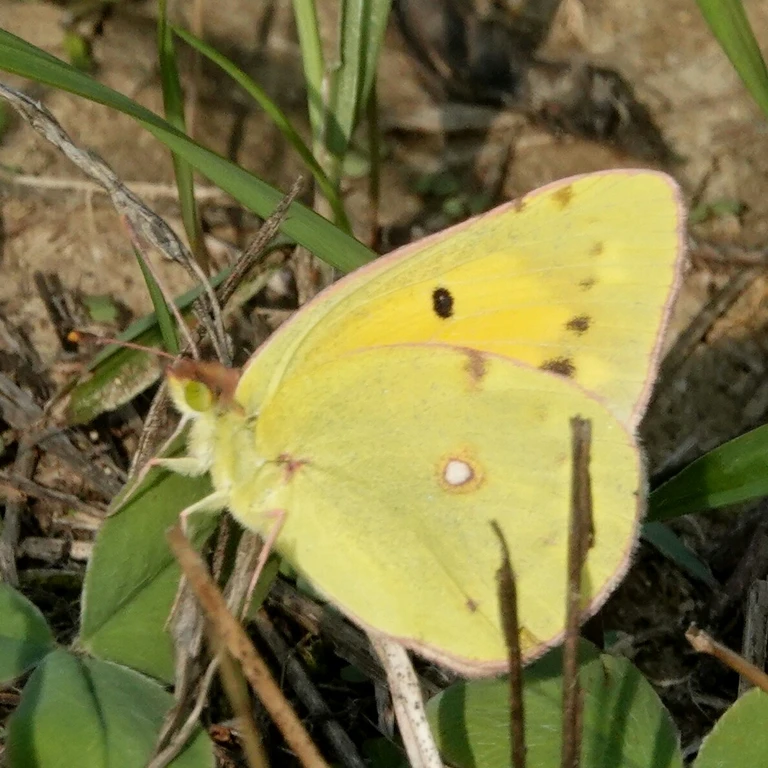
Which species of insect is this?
Colias croceus
